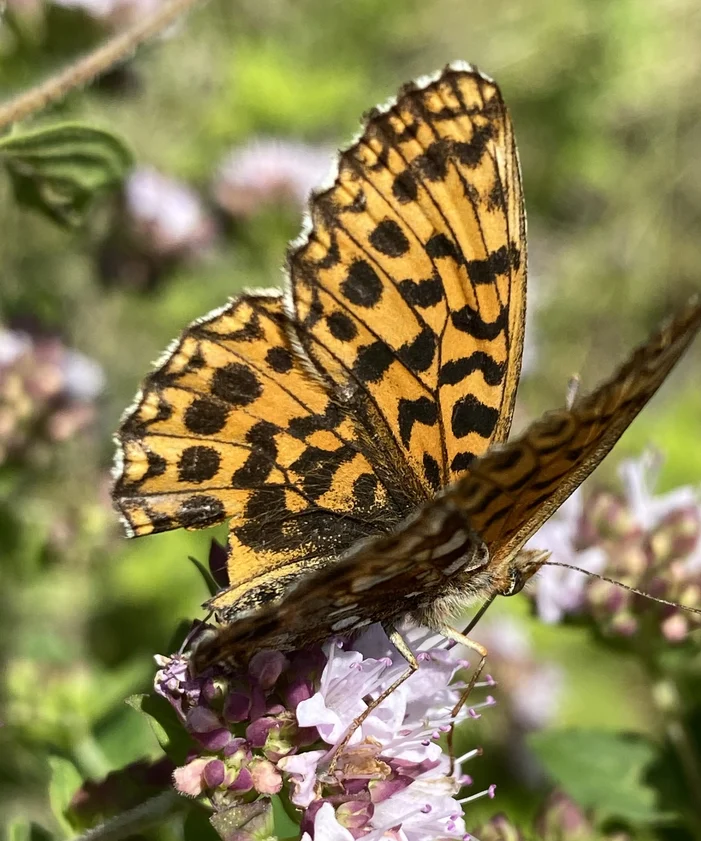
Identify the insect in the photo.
Boloria dia
